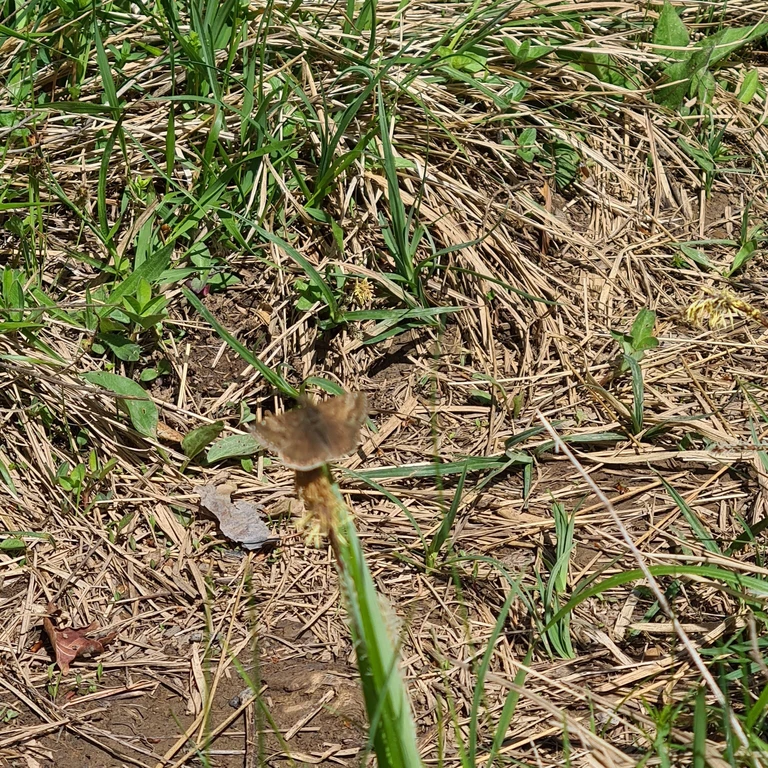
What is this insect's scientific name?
Erynnis tages
